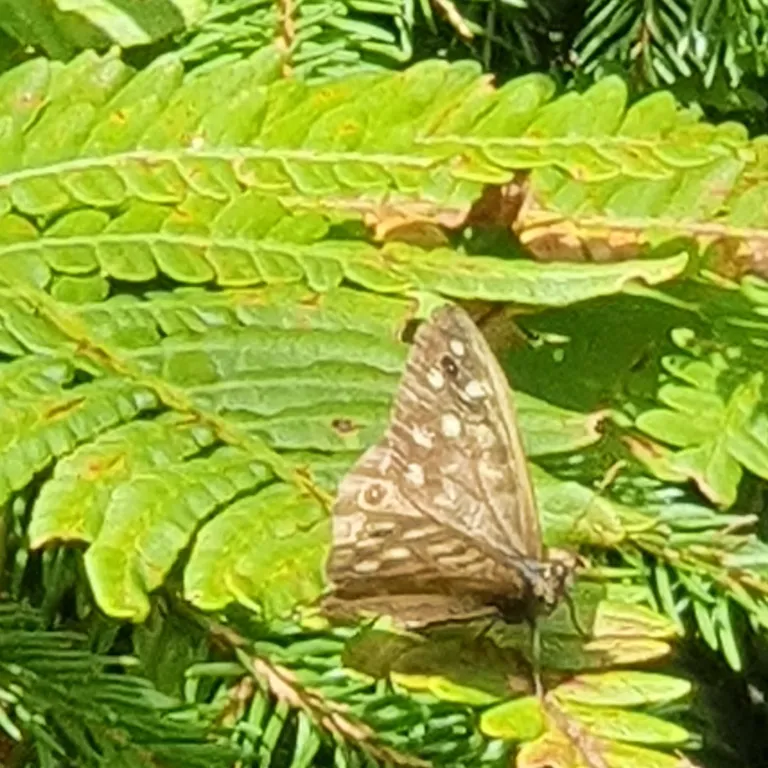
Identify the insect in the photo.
Pararge aegeria
